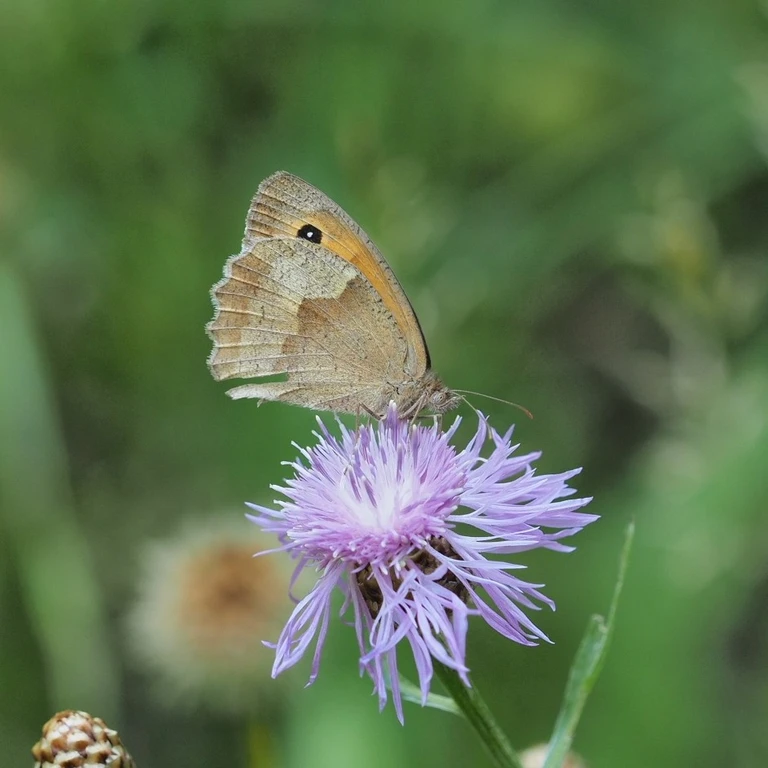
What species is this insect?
Maniola jurtina
